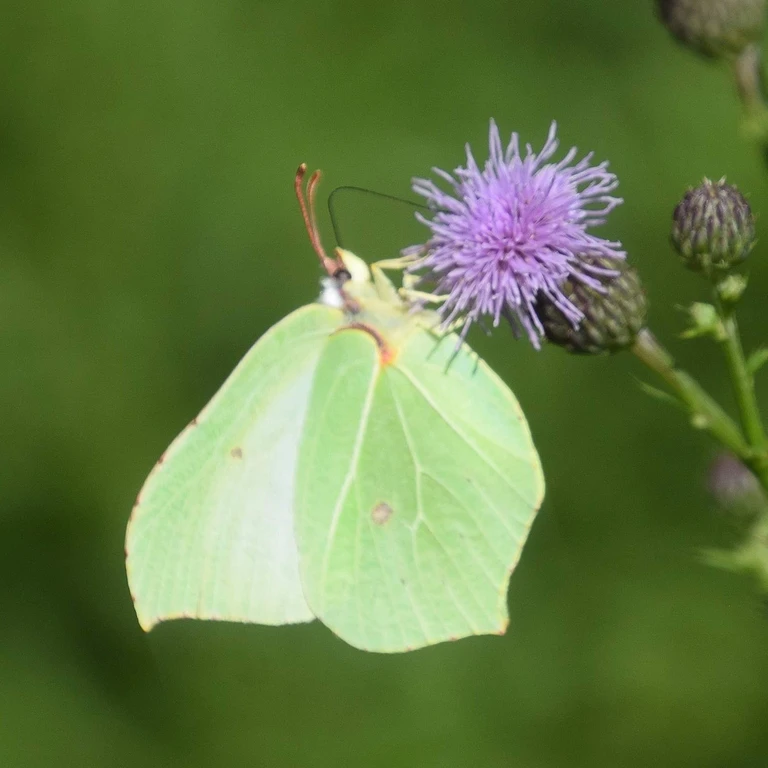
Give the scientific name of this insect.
Gonepteryx rhamni
